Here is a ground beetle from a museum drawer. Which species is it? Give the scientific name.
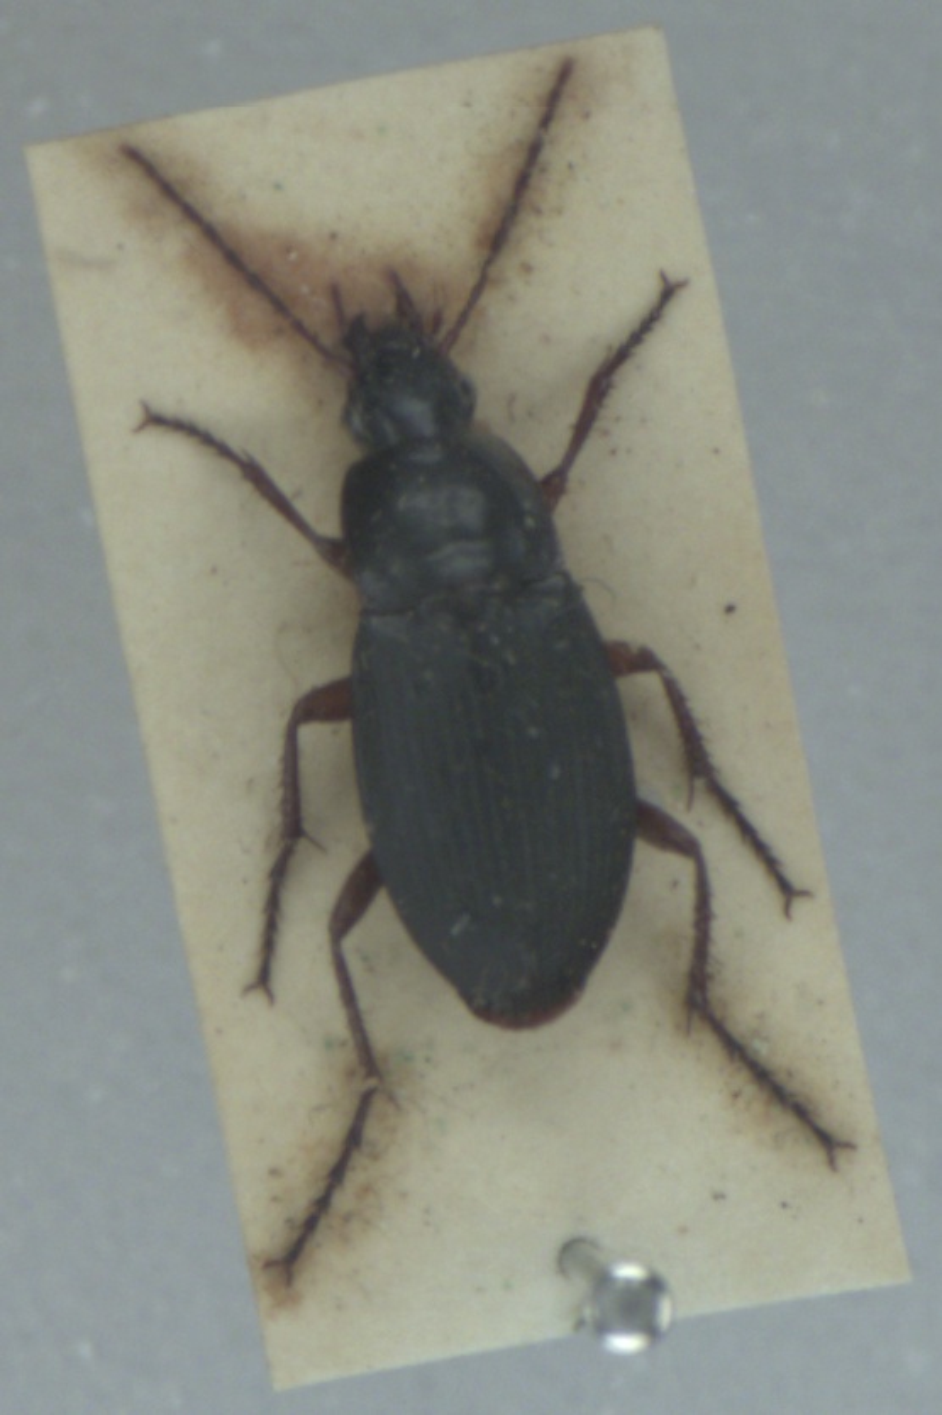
Calathus fuscipes
